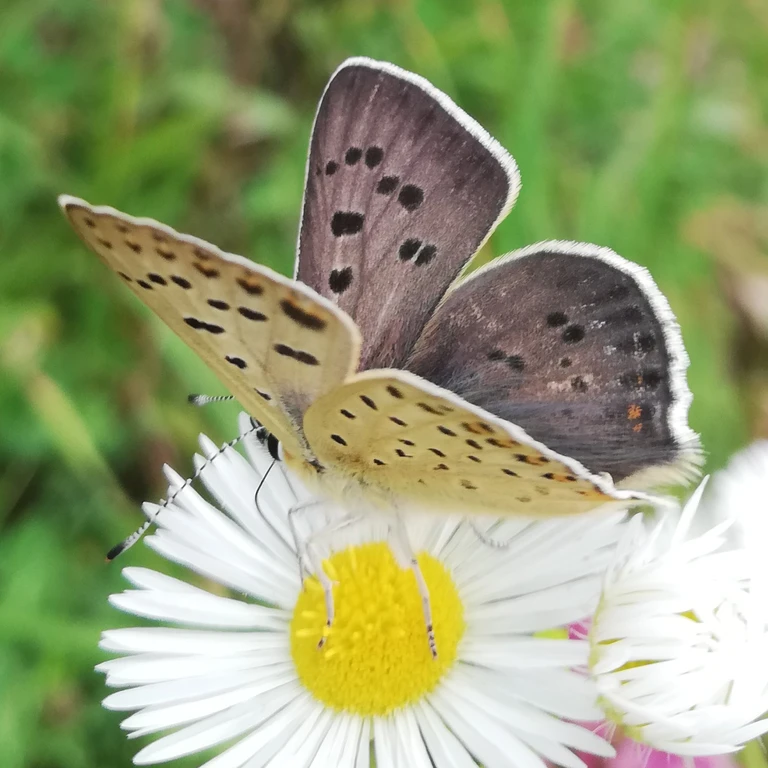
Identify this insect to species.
Lycaena tityrus (also Loweia tityrus)
